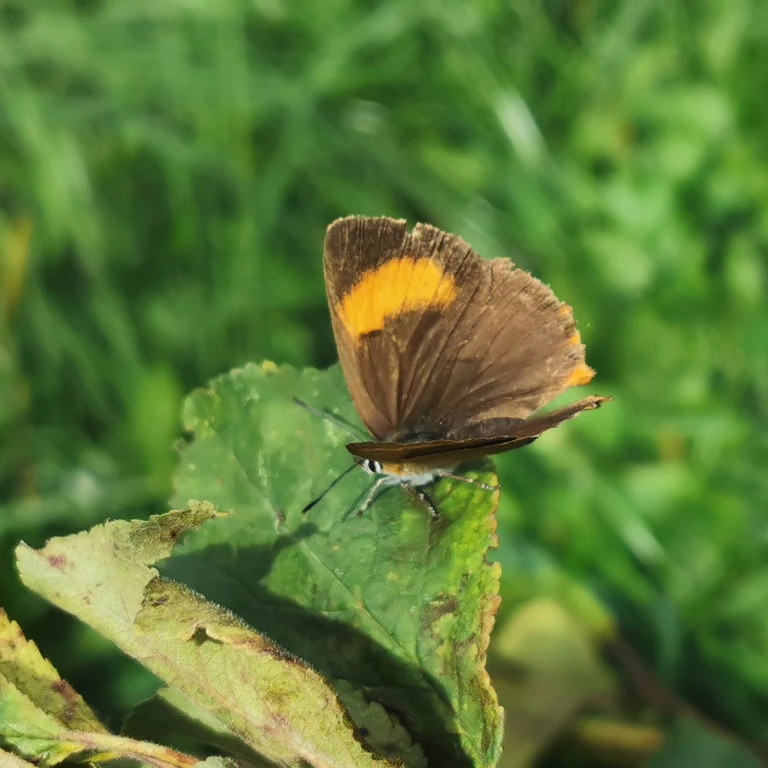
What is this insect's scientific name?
Thecla betulae
